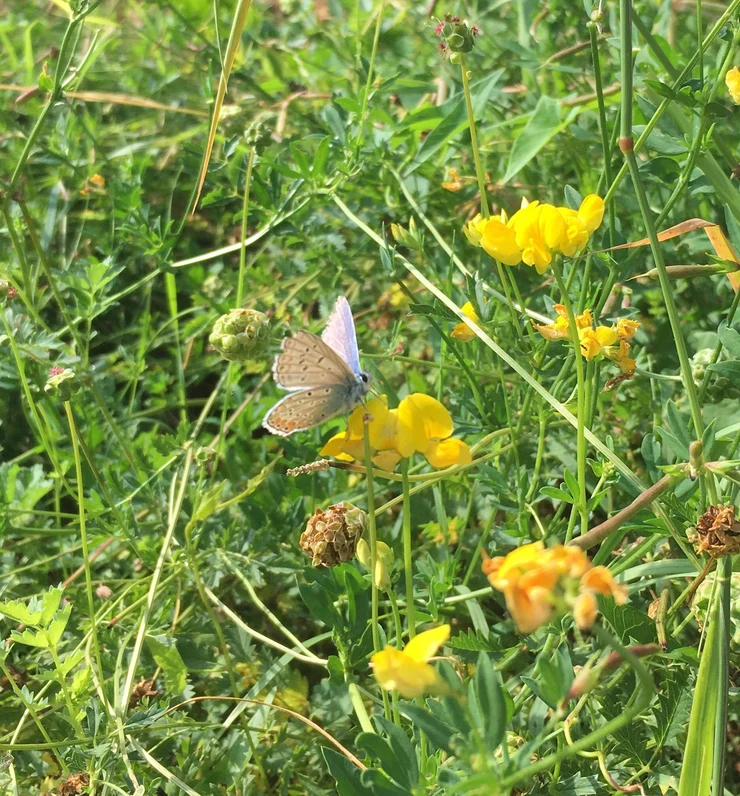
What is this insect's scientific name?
Polyommatus icarus
